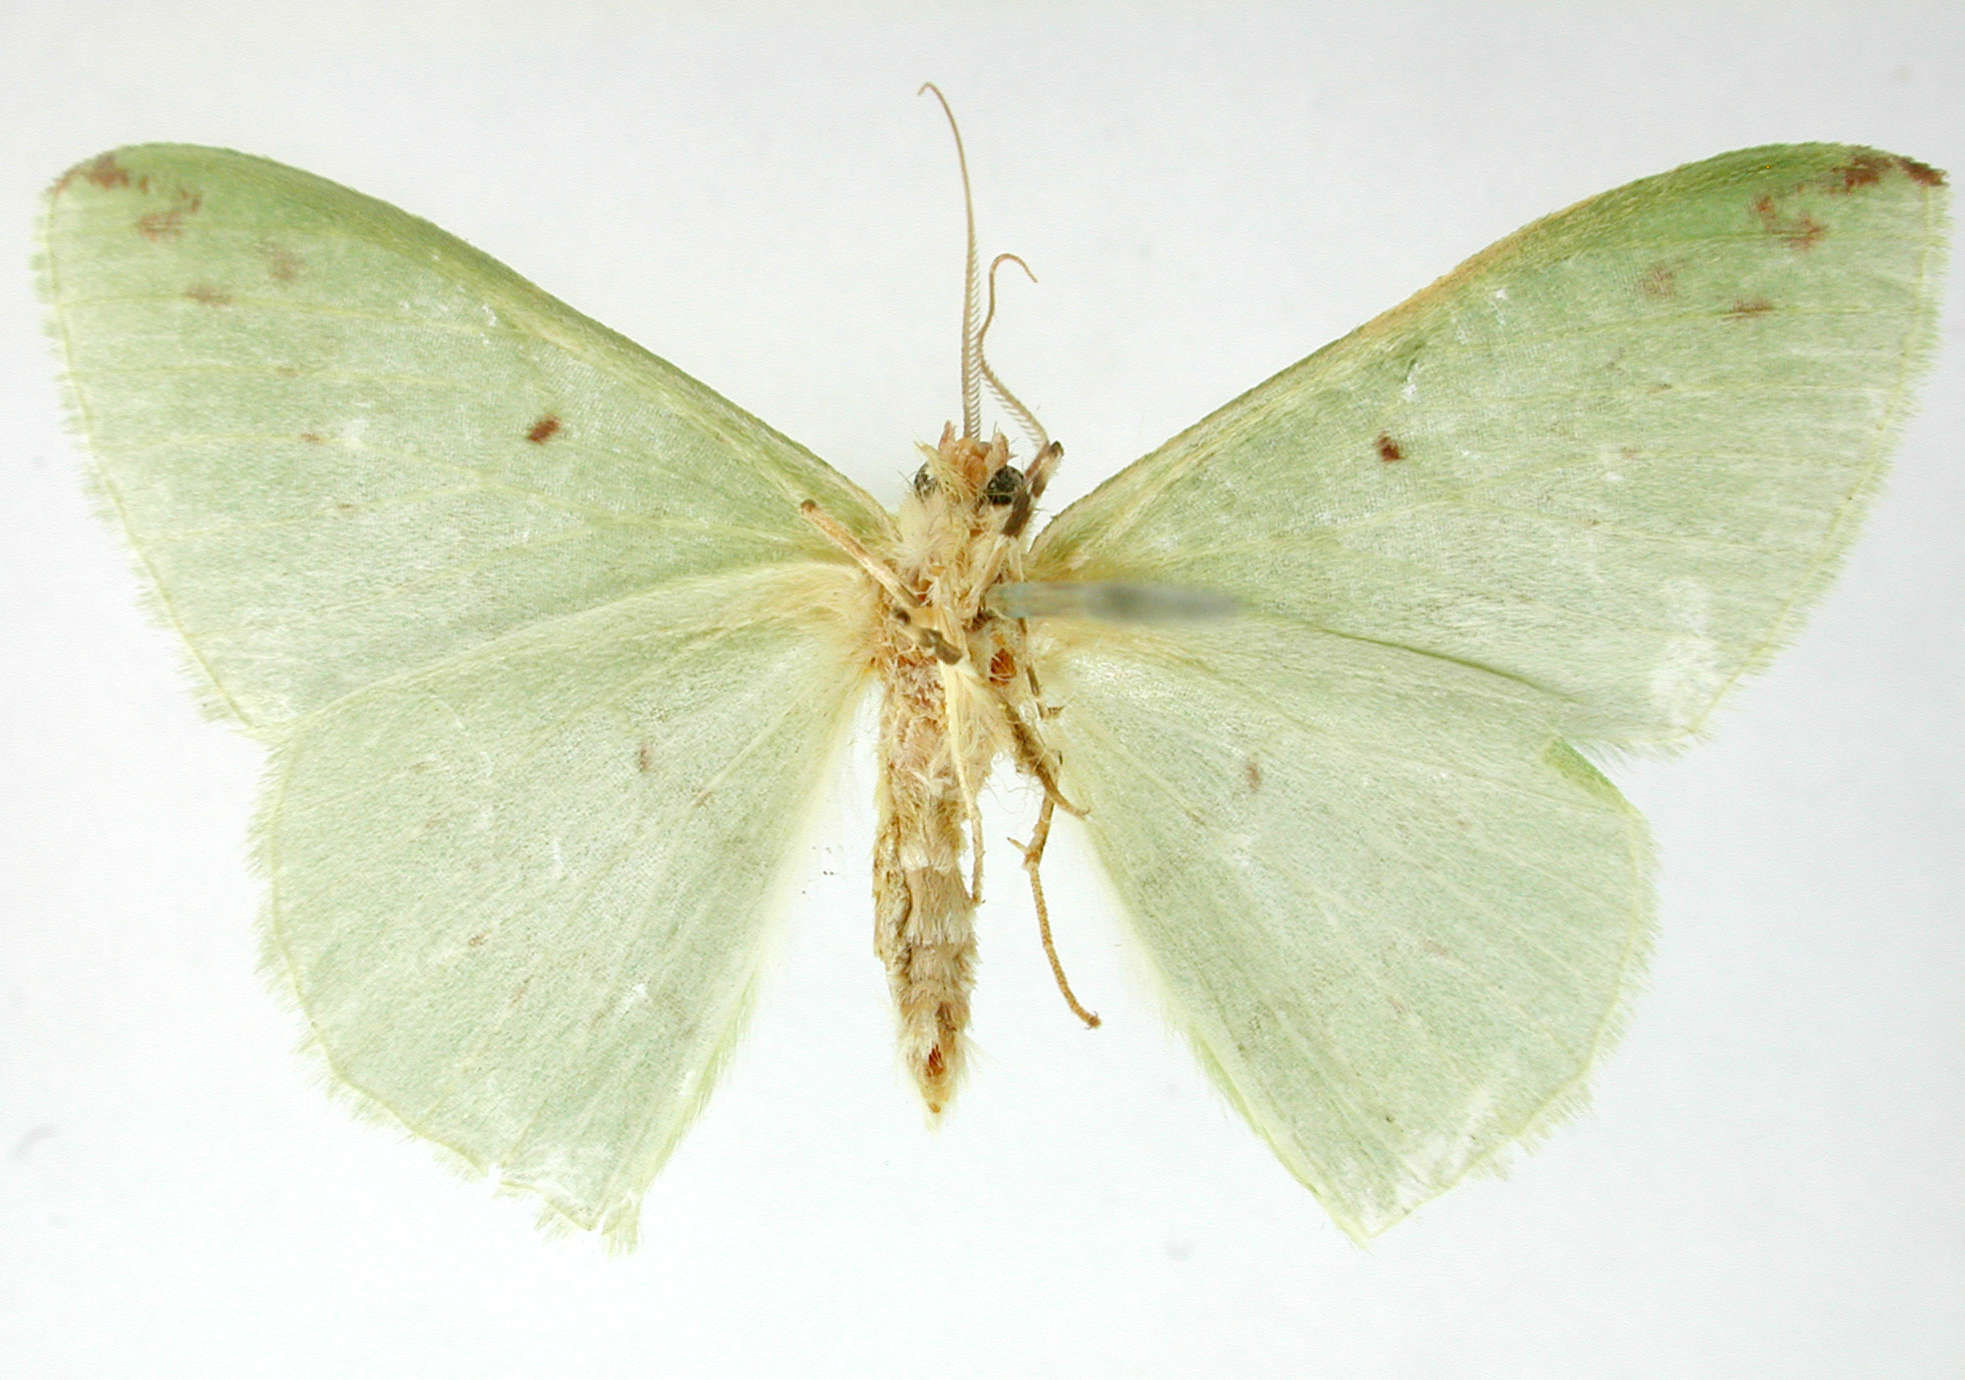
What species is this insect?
Rhodochlora erina
